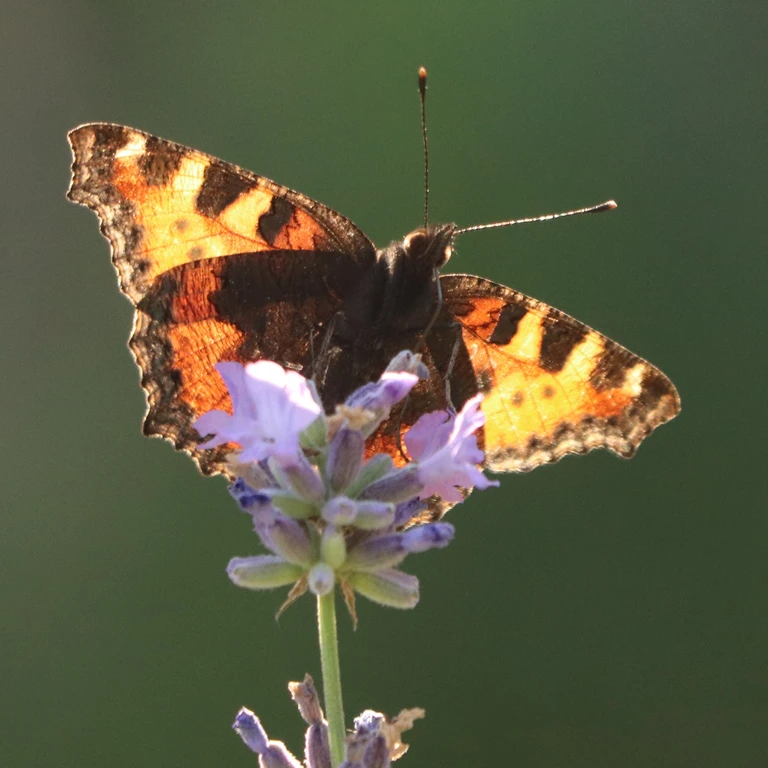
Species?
Aglais urticae
